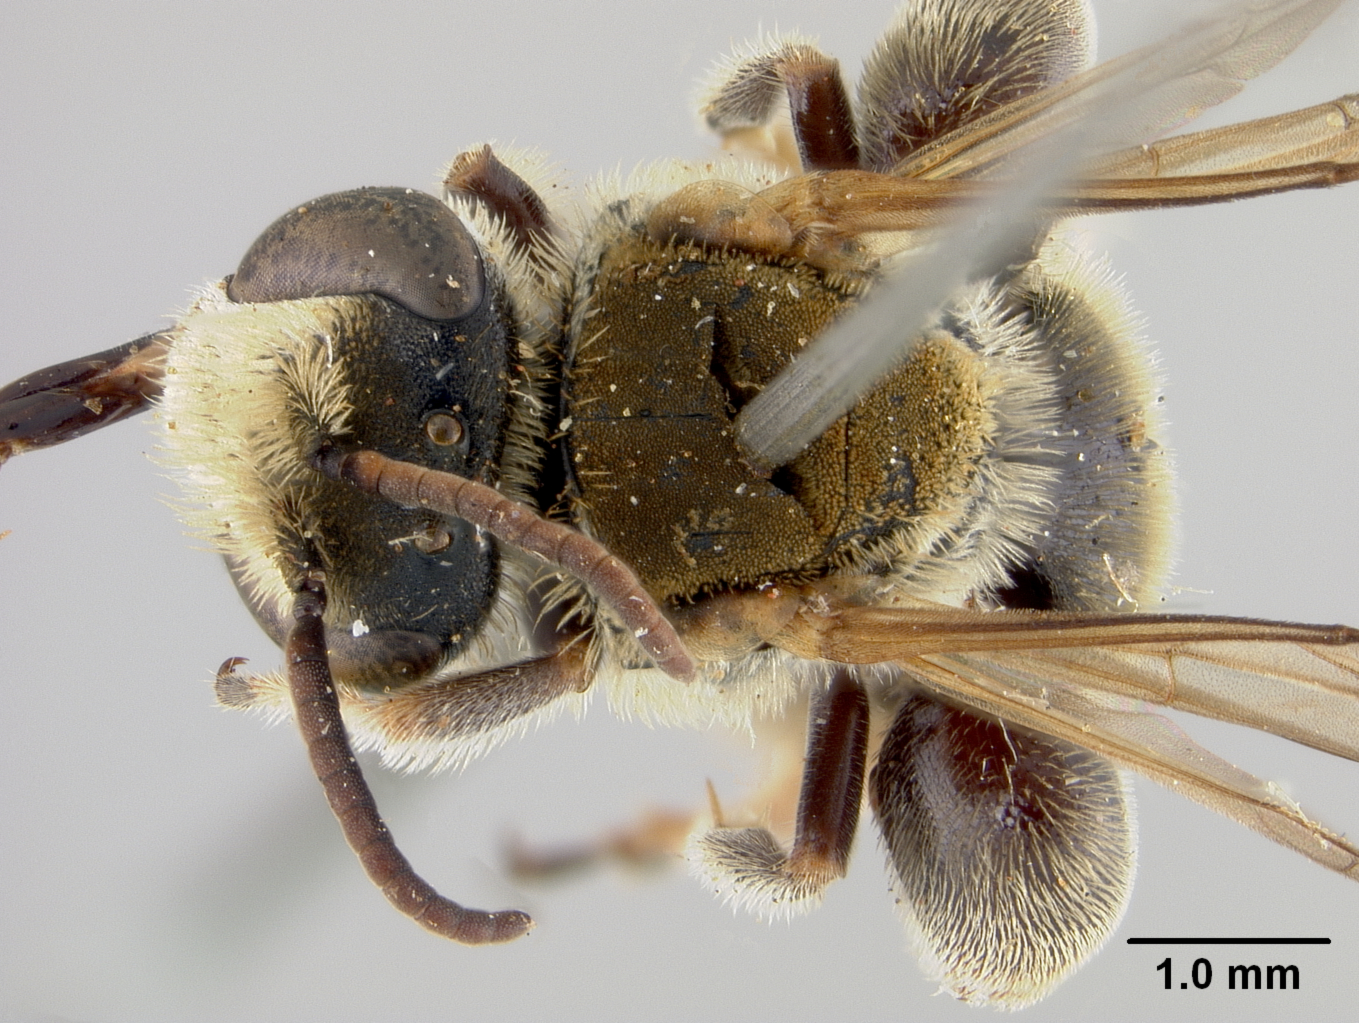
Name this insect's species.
Nomia pachypoda
